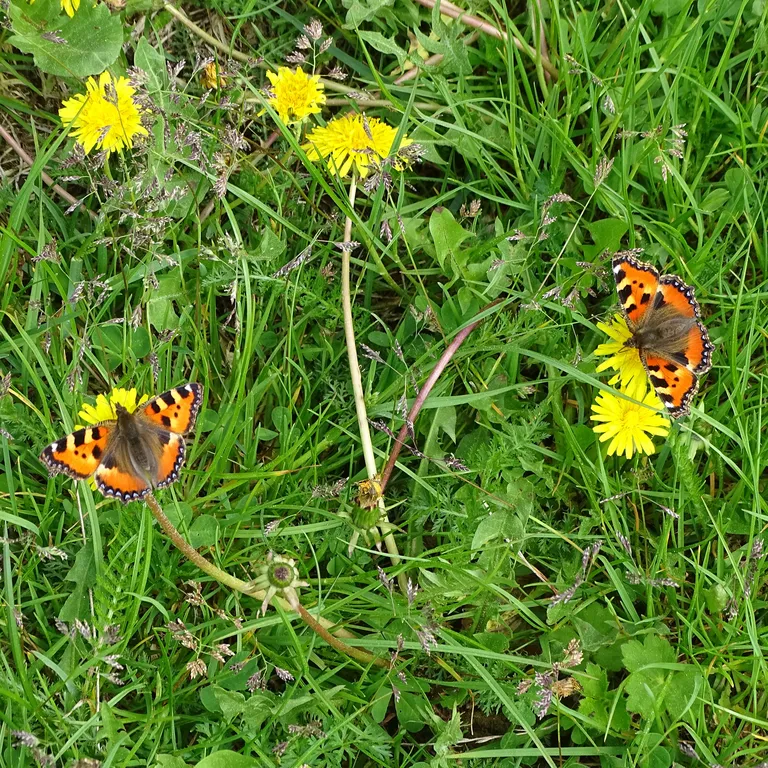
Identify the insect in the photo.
Aglais urticae
